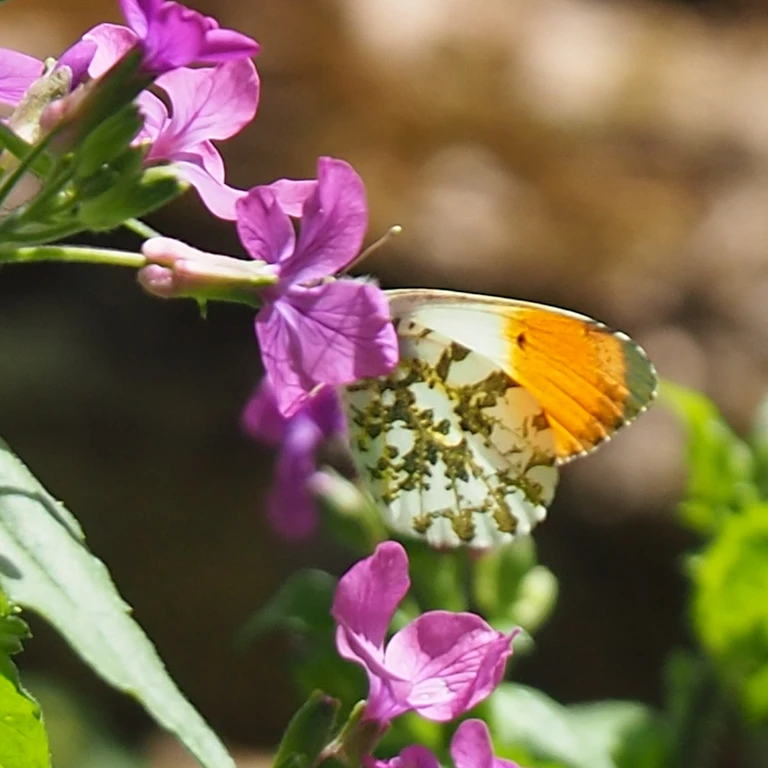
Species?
Anthocharis cardamines
